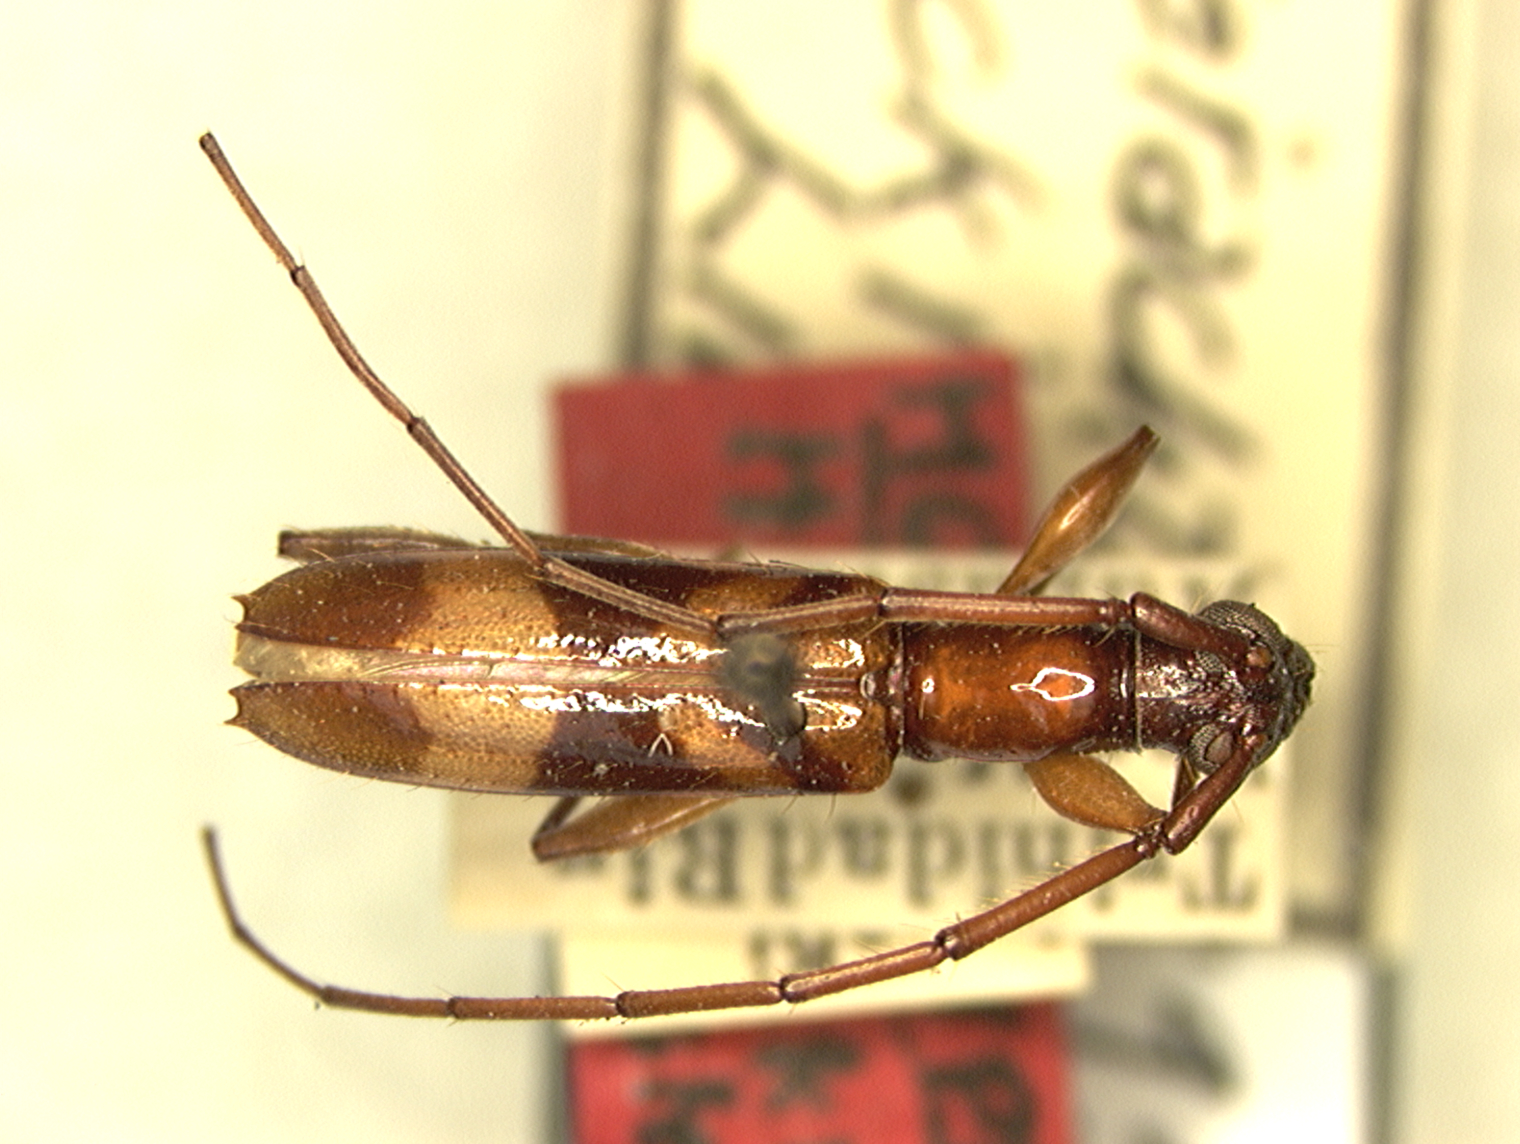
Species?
Heterachthes buscki (also Pygmodeon buscki)
